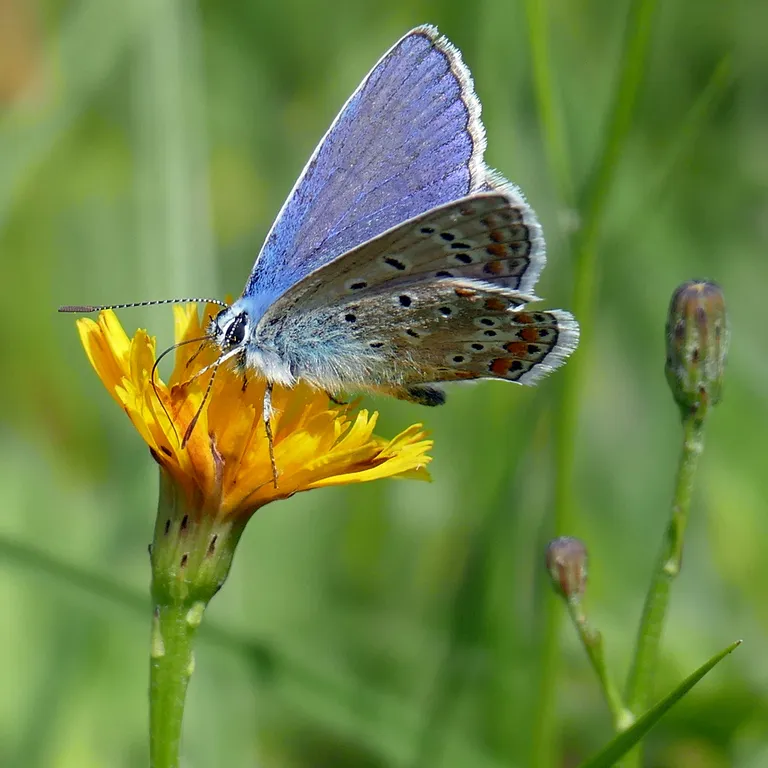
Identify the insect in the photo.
Polyommatus icarus
